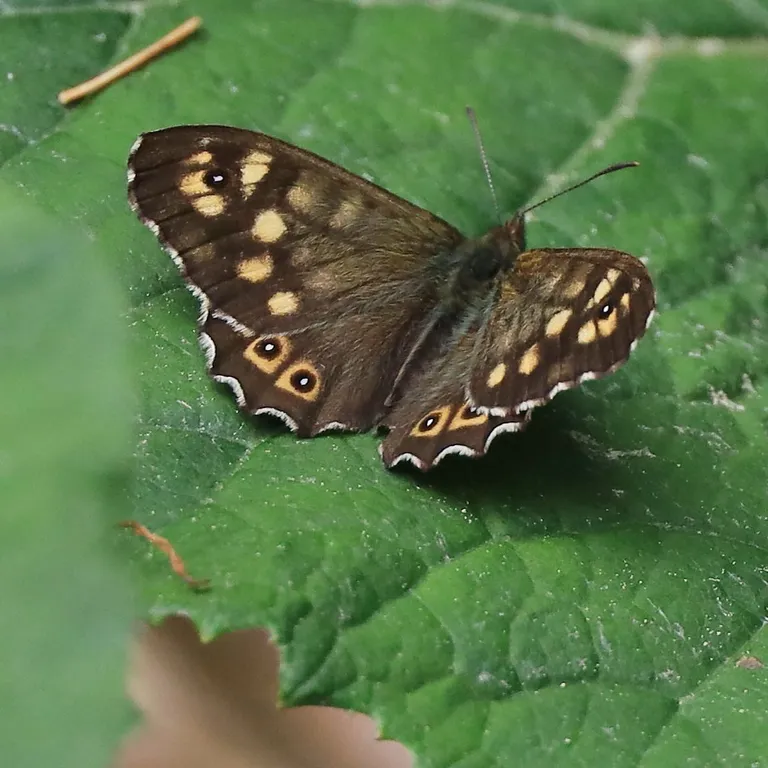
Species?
Pararge aegeria
